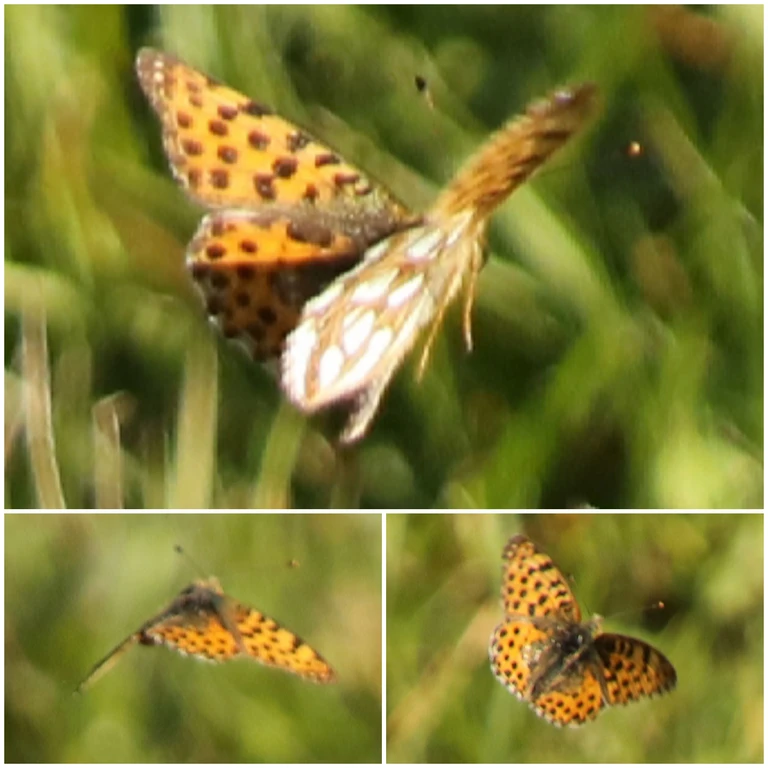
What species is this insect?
Issoria lathonia
